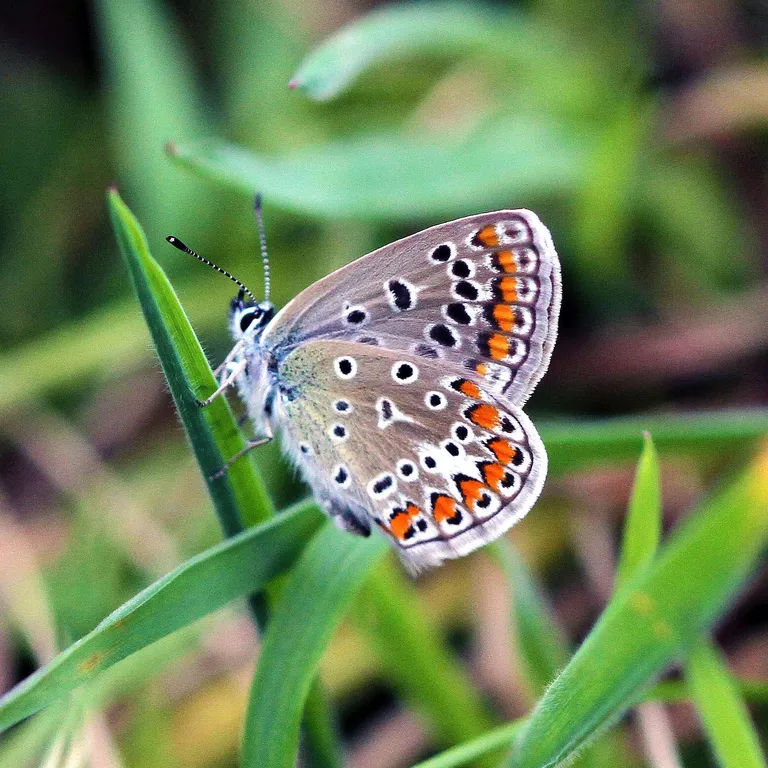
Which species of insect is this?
Polyommatus icarus
